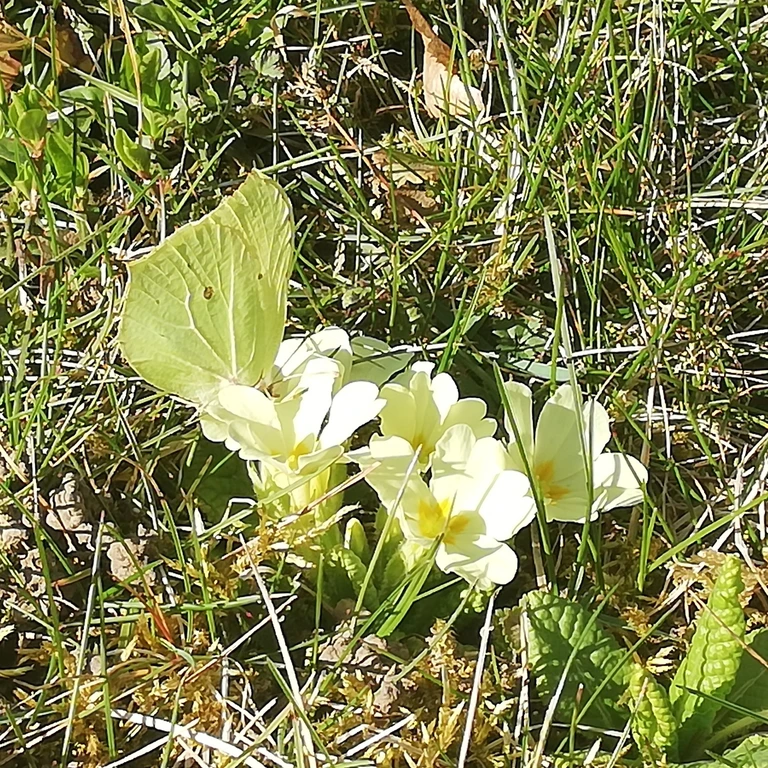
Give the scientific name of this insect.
Gonepteryx rhamni
